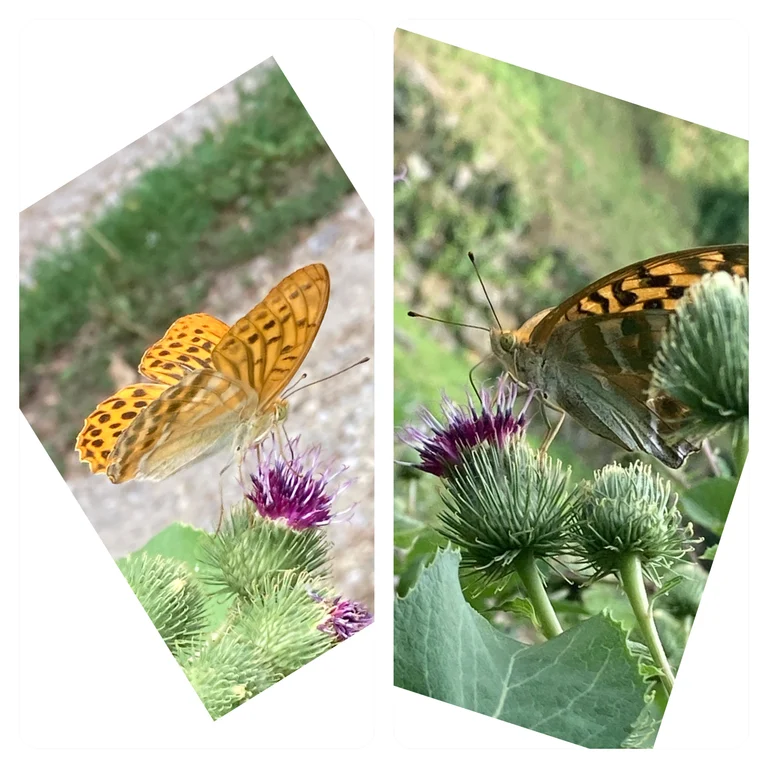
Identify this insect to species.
Argynnis paphia
